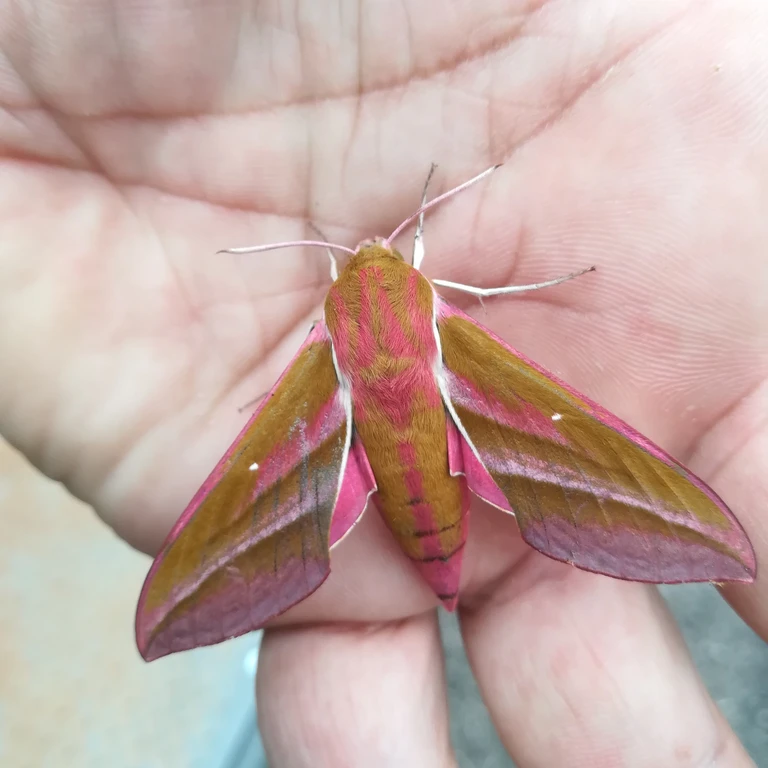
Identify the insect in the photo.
Deilephila elpenor
